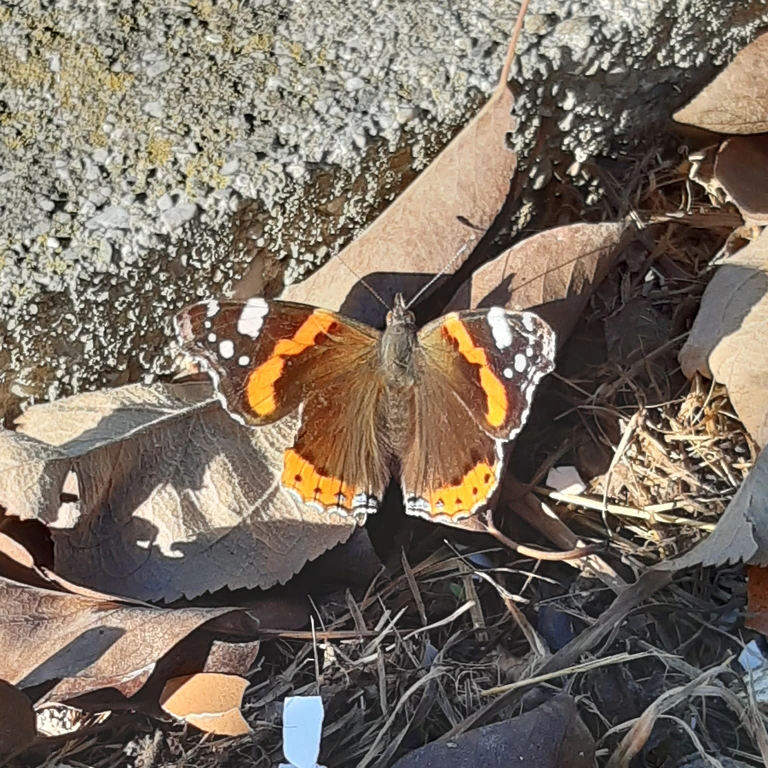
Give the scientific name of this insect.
Vanessa atalanta
